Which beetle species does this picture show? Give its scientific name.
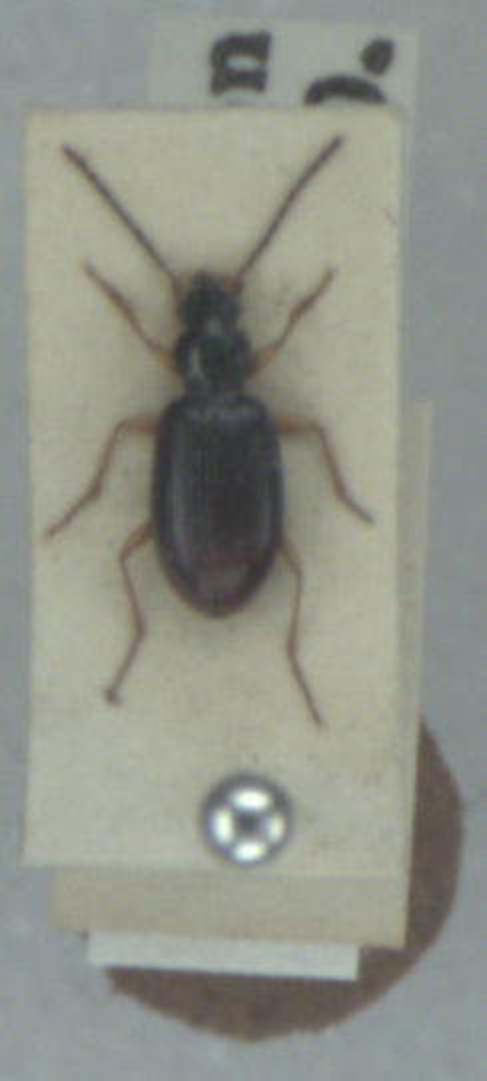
Bembidion monticola
